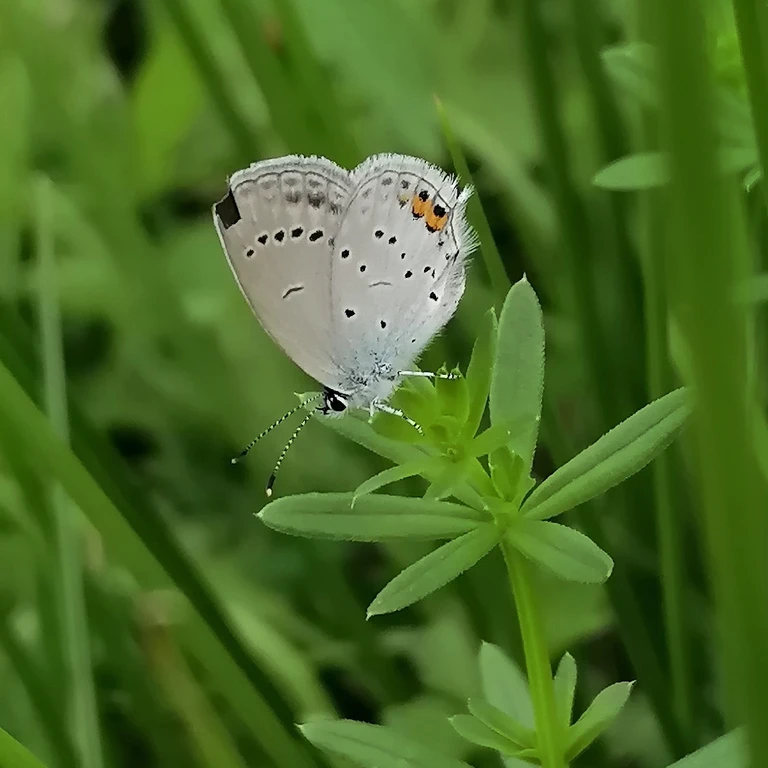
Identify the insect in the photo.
Cupido argiades (also Elkalyce argiades)
